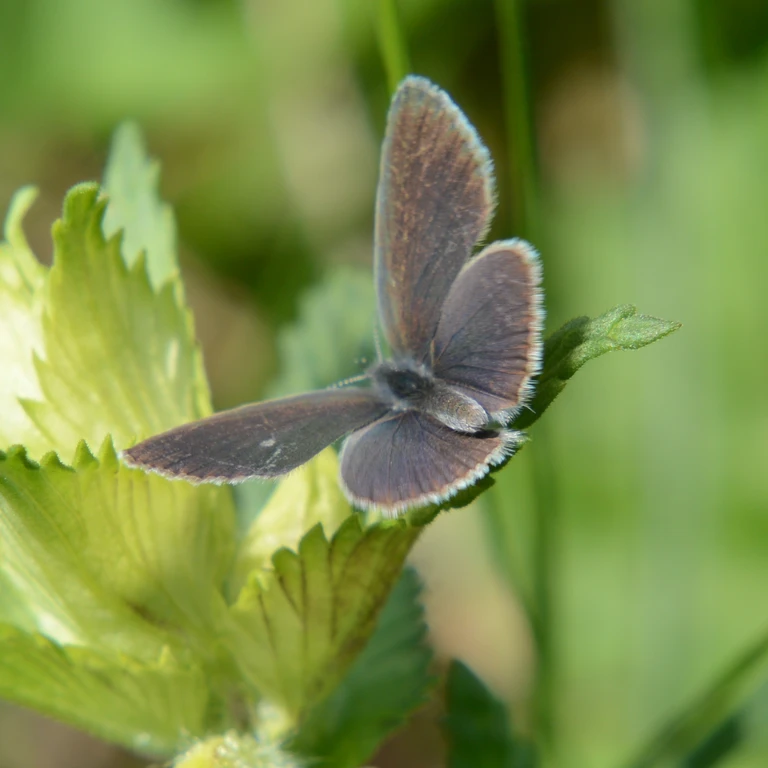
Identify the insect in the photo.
Cupido minimus
